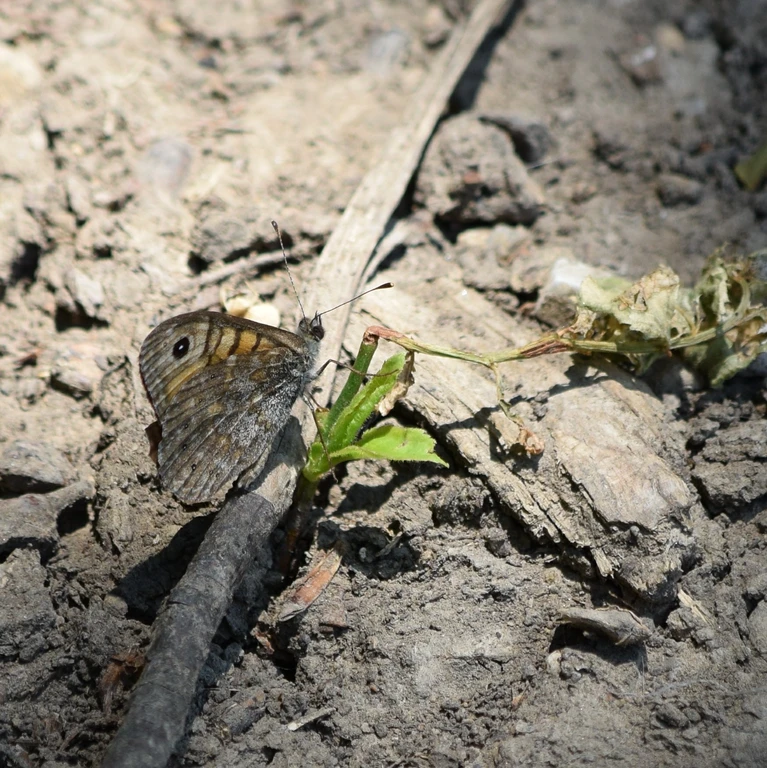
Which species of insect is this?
Lasiommata megera (also Pararge megera)
